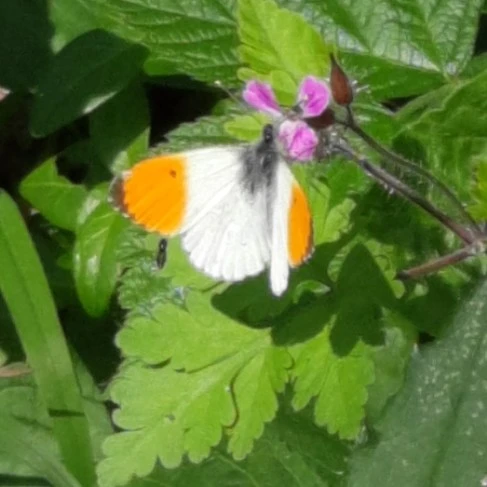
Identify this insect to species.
Anthocharis cardamines
